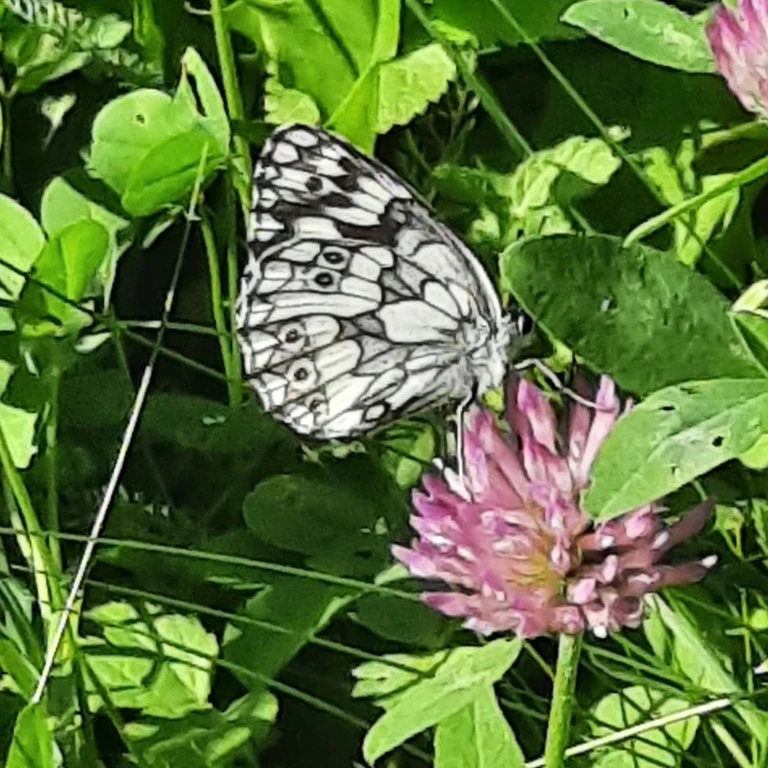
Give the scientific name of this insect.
Melanargia galathea
